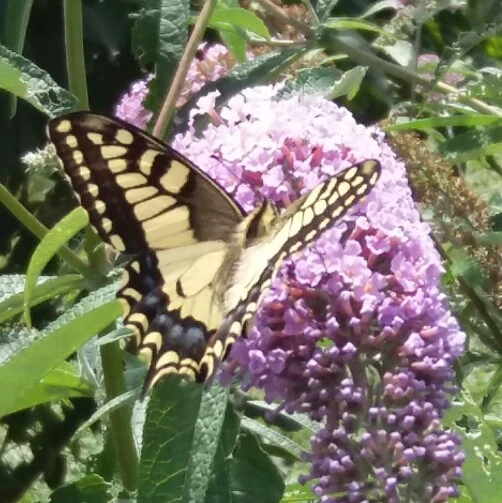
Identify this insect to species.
Papilio machaon
